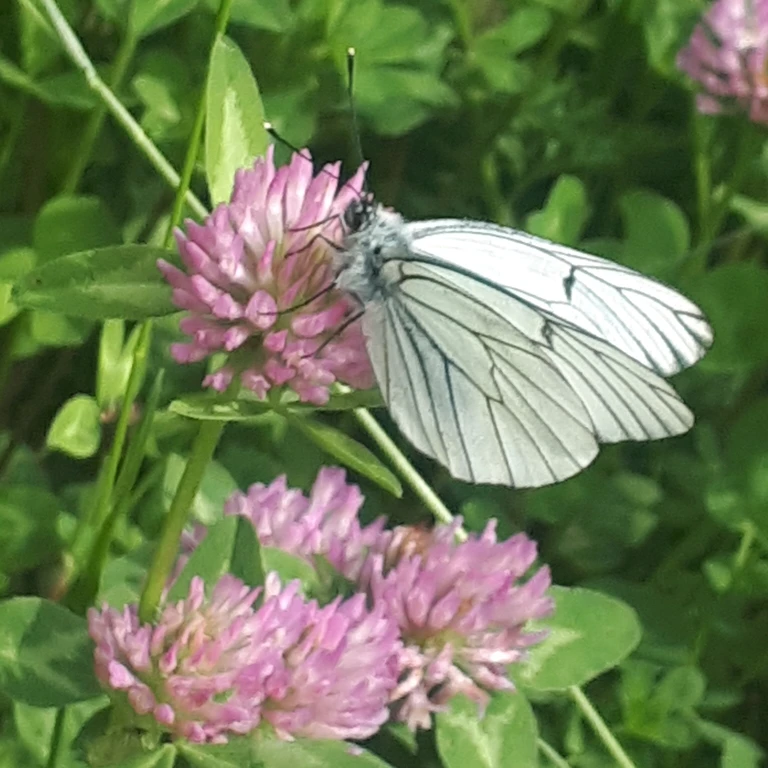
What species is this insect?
Aporia crataegi
